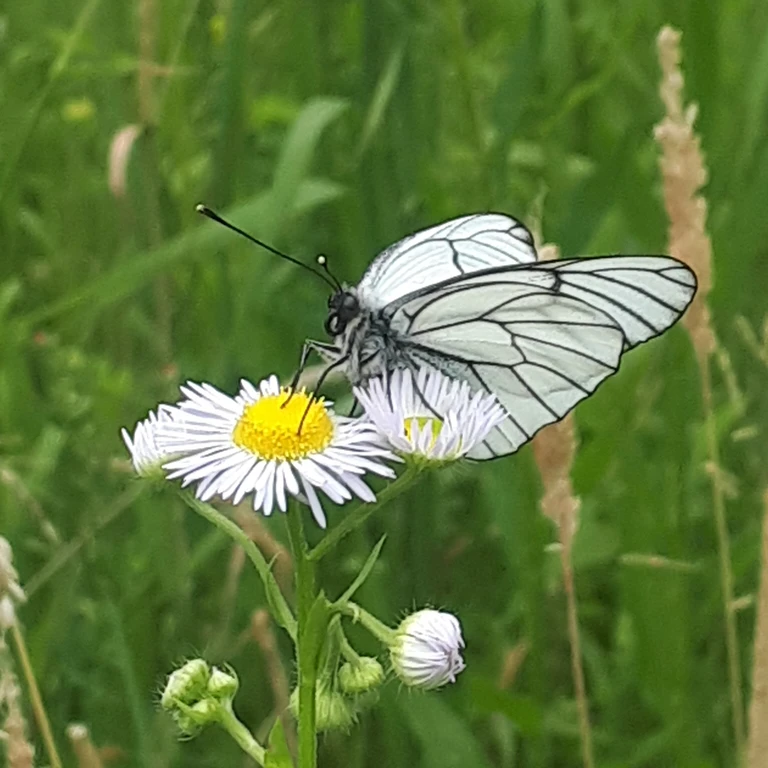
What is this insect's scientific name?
Aporia crataegi
